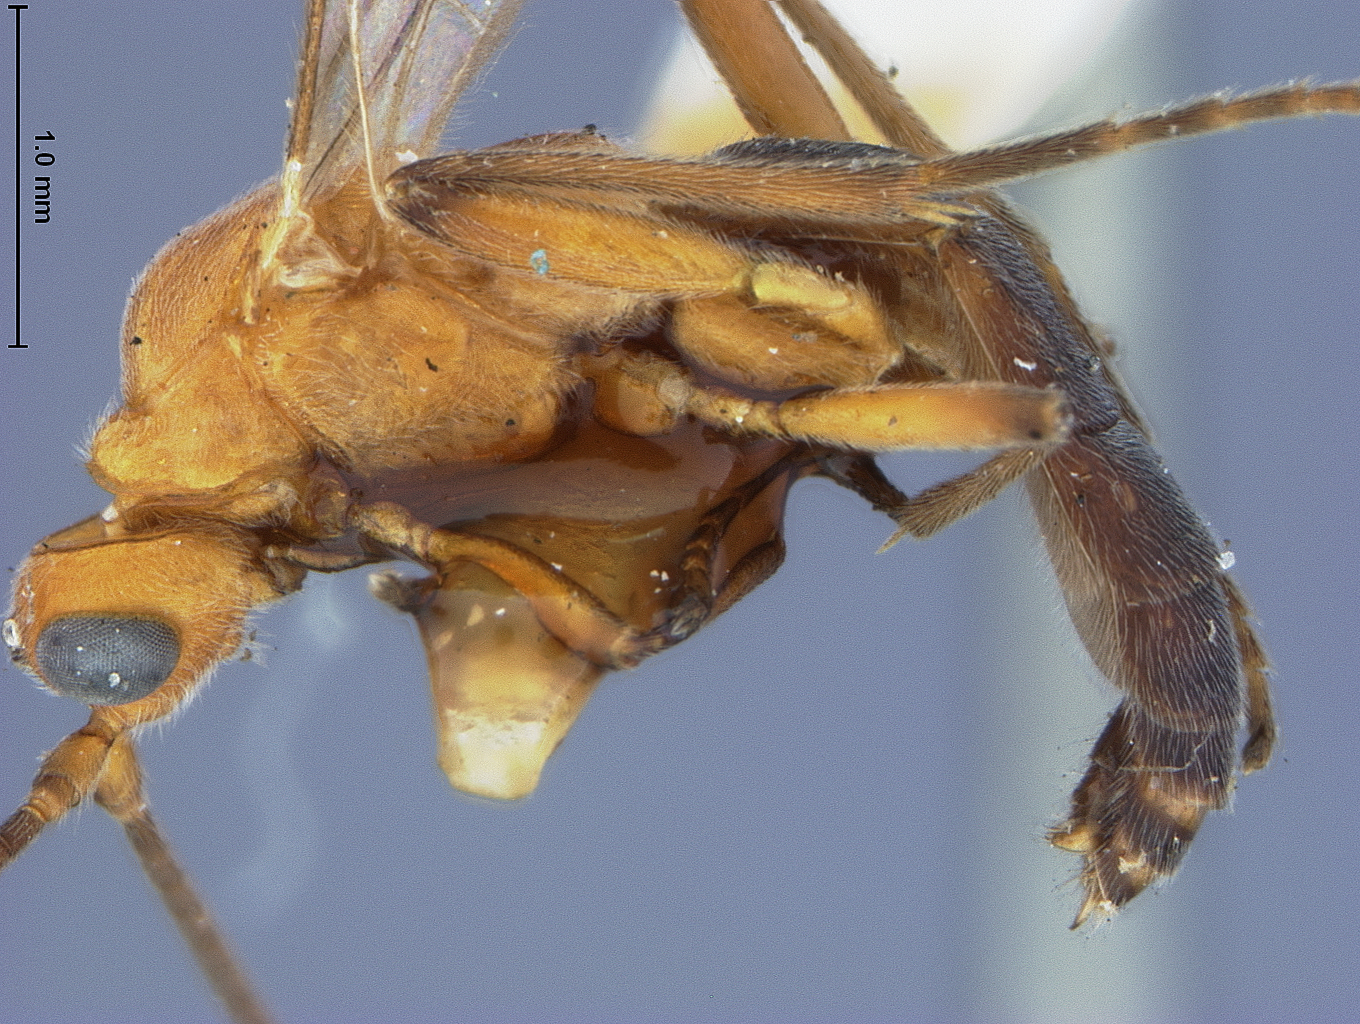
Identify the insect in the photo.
Rogas melanosoma
